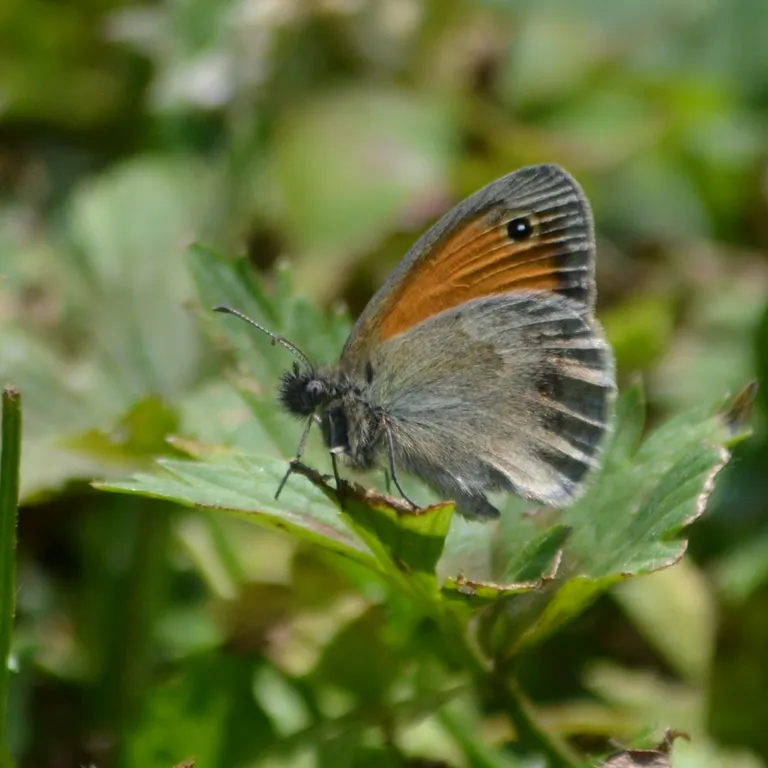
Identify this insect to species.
Coenonympha pamphilus
